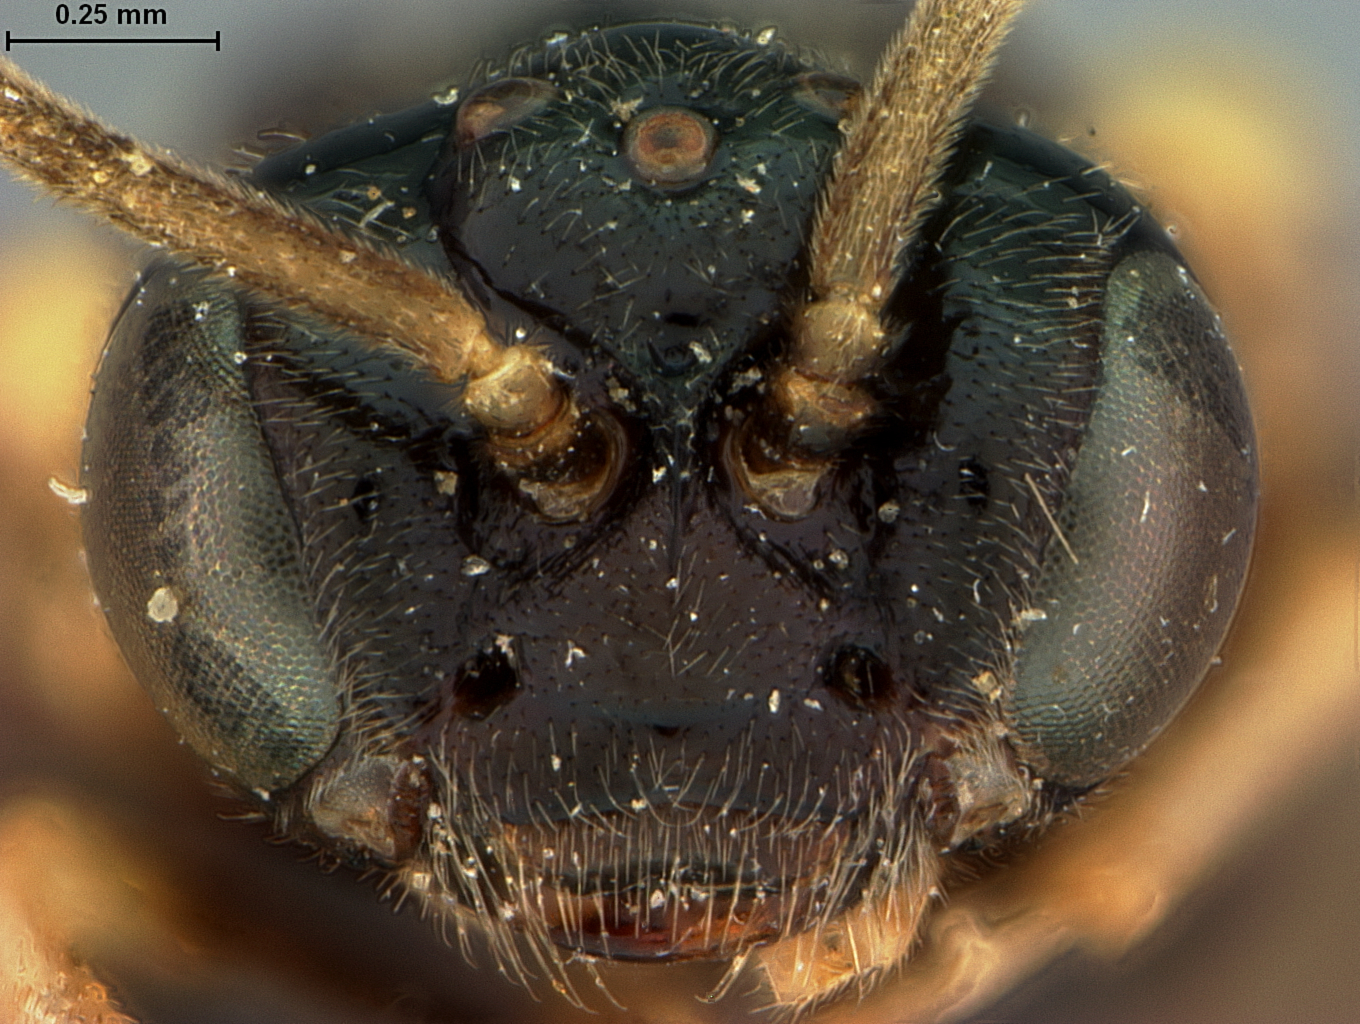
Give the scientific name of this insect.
Ptenus imus
